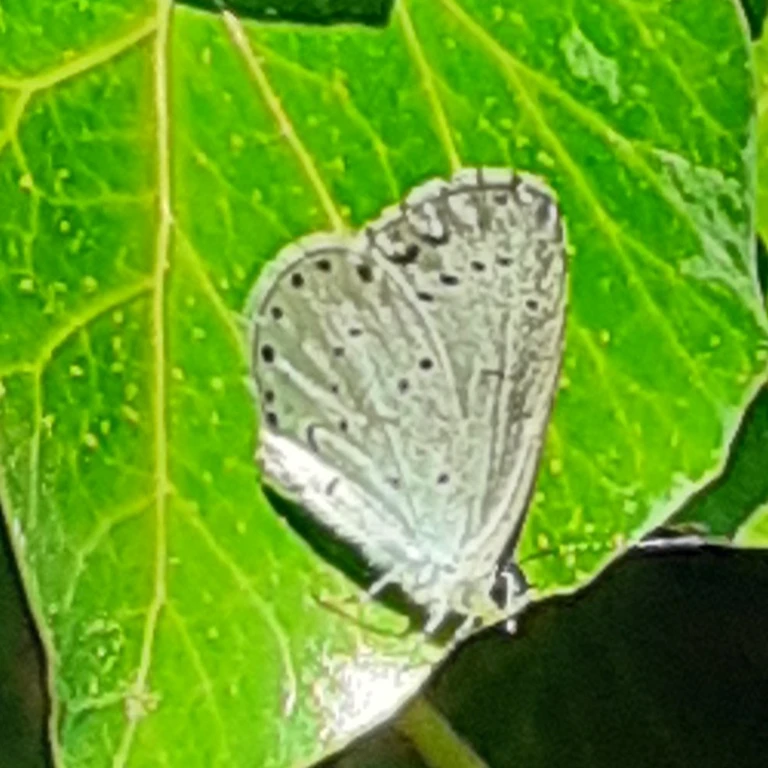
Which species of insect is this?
Celastrina argiolus
